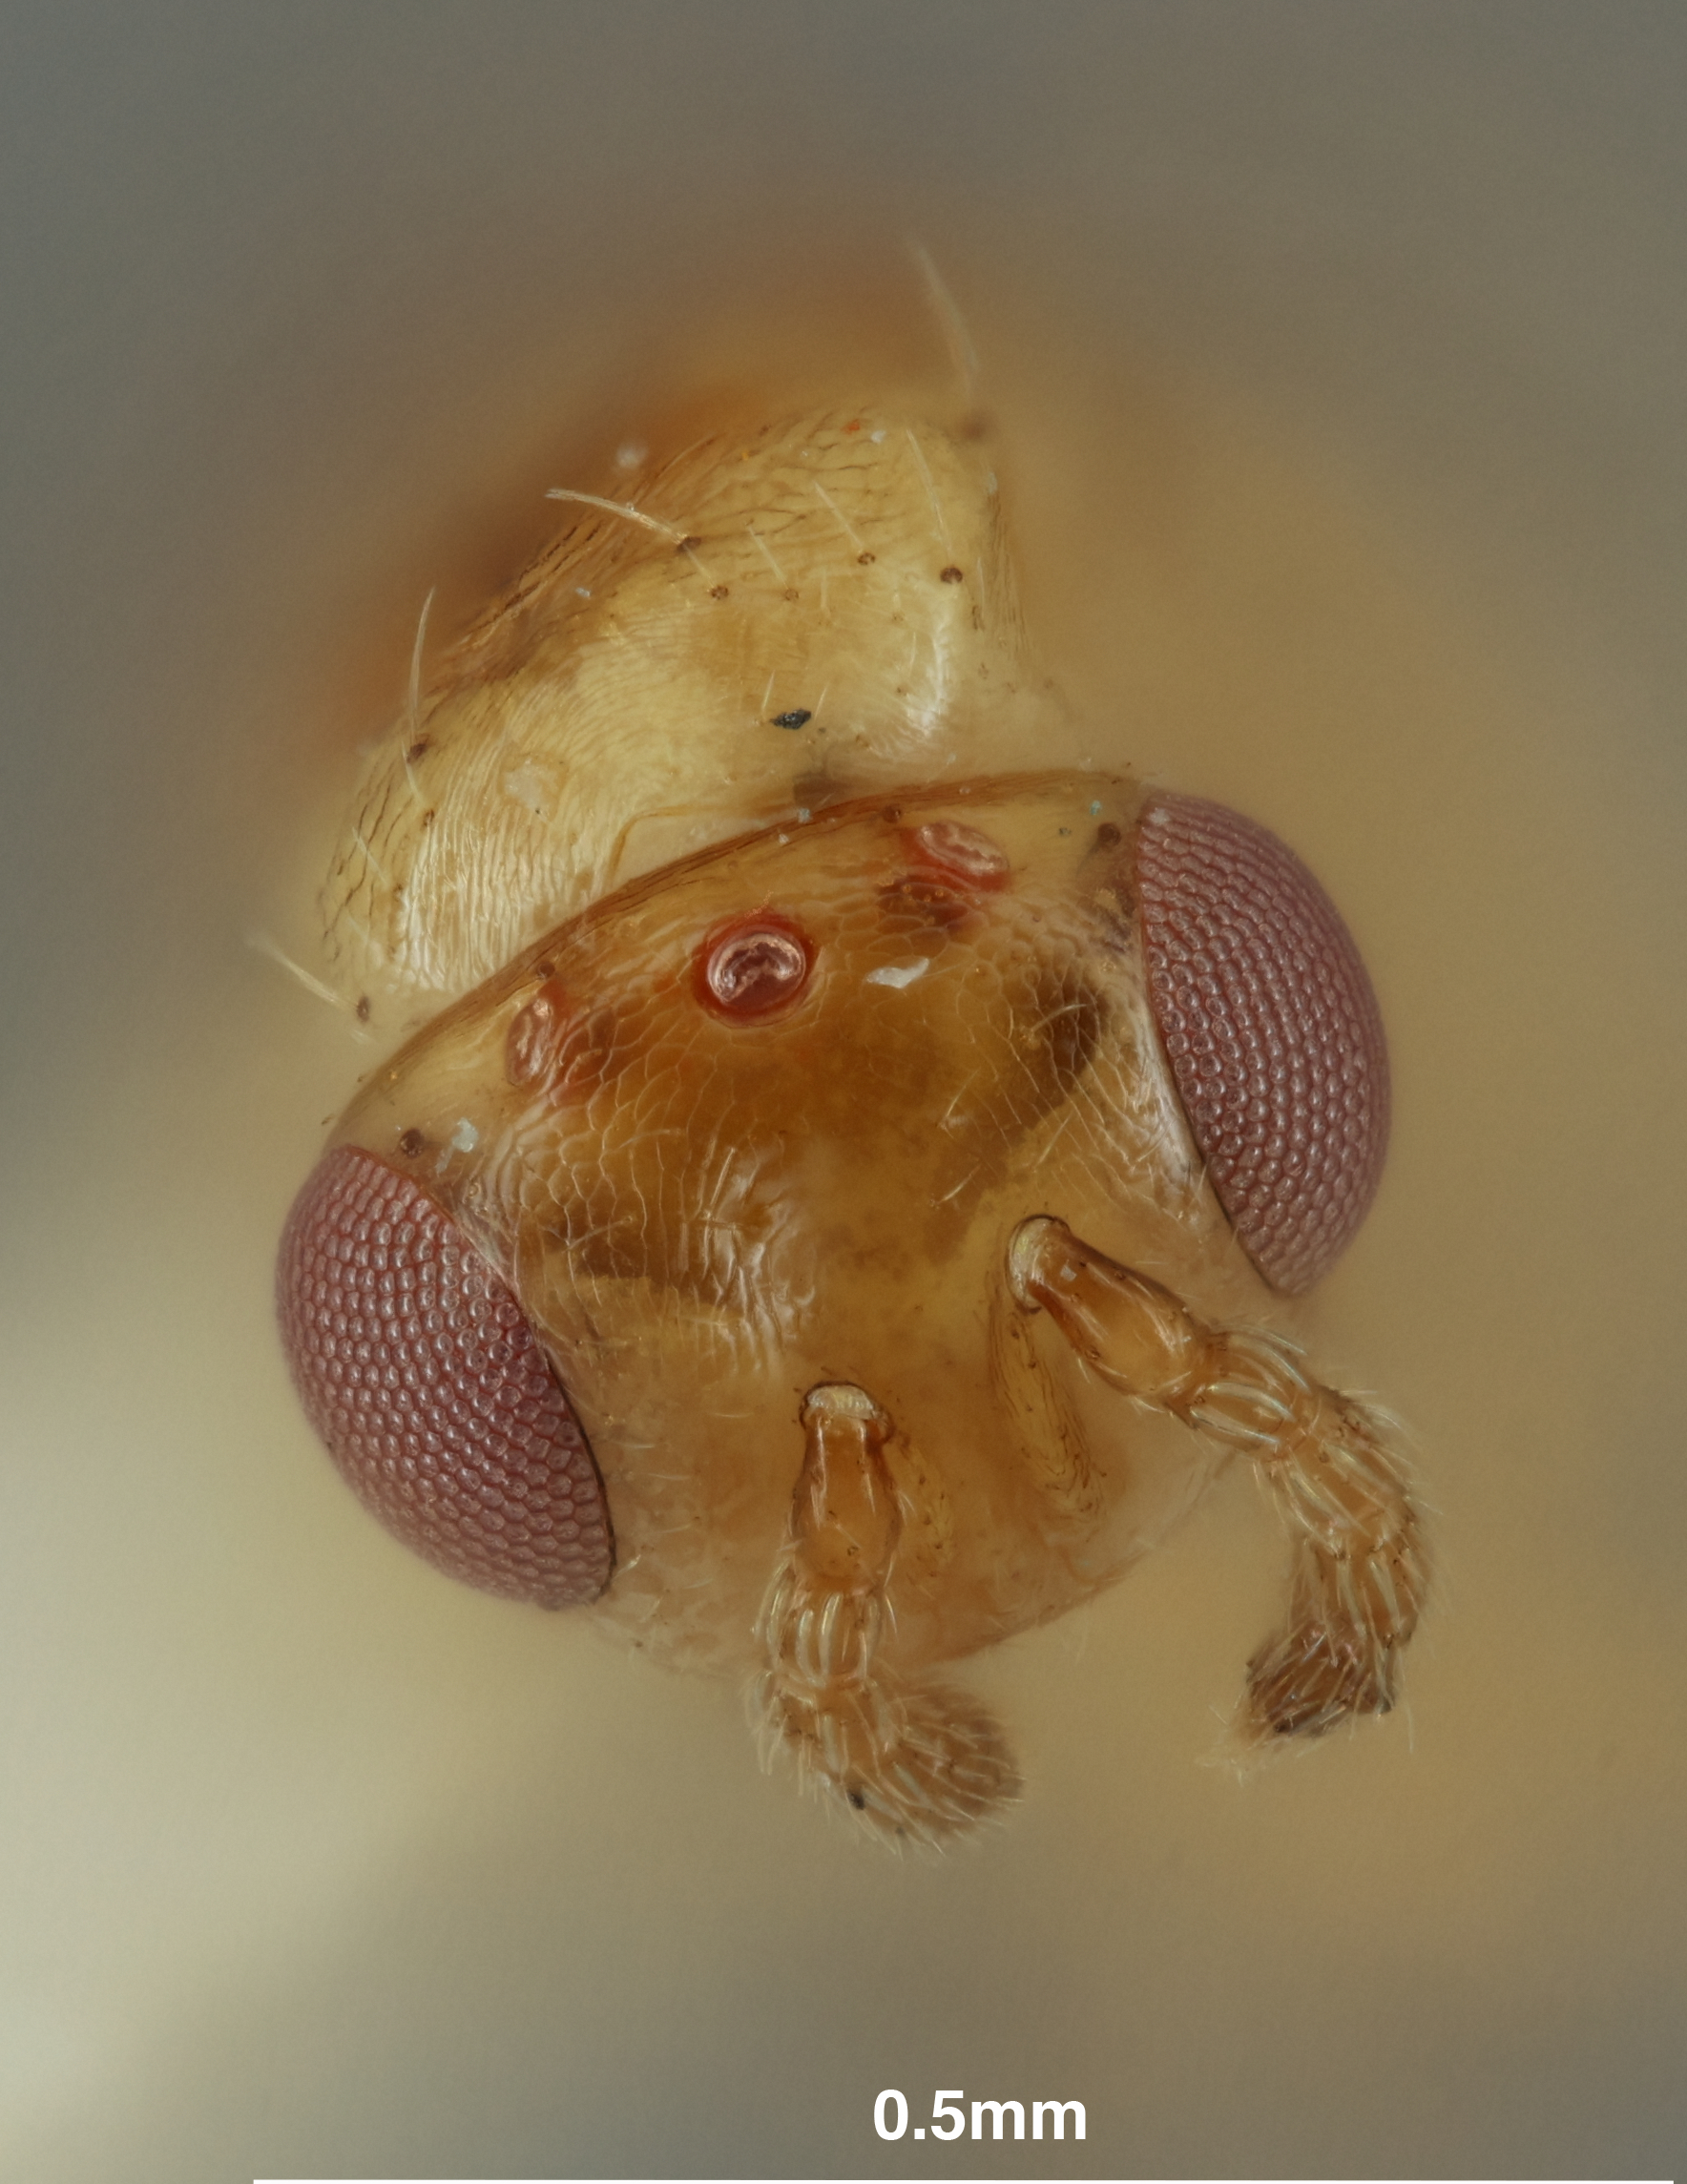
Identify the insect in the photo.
Heterandrium rasplusi
